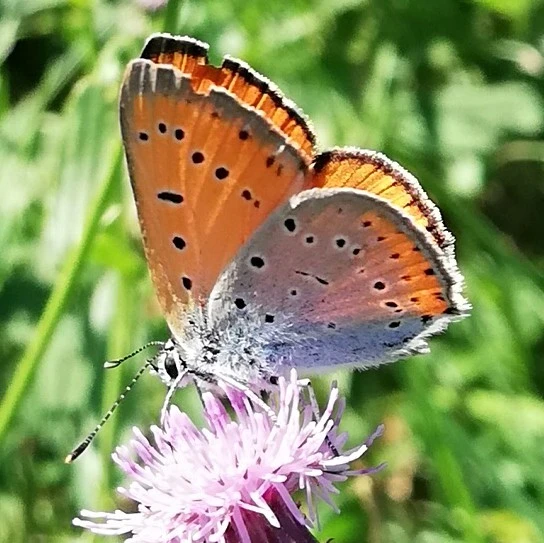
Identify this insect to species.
Lycaena dispar
